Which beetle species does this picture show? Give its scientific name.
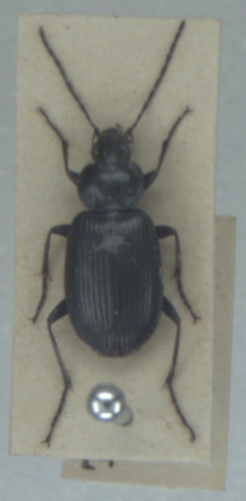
Agonum emarginatum
